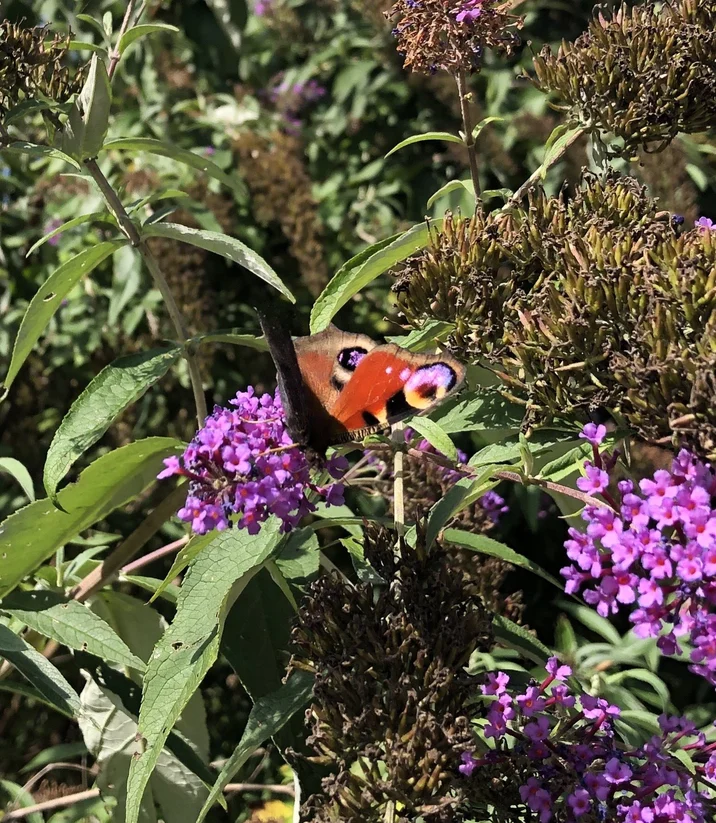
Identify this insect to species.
Aglais io
